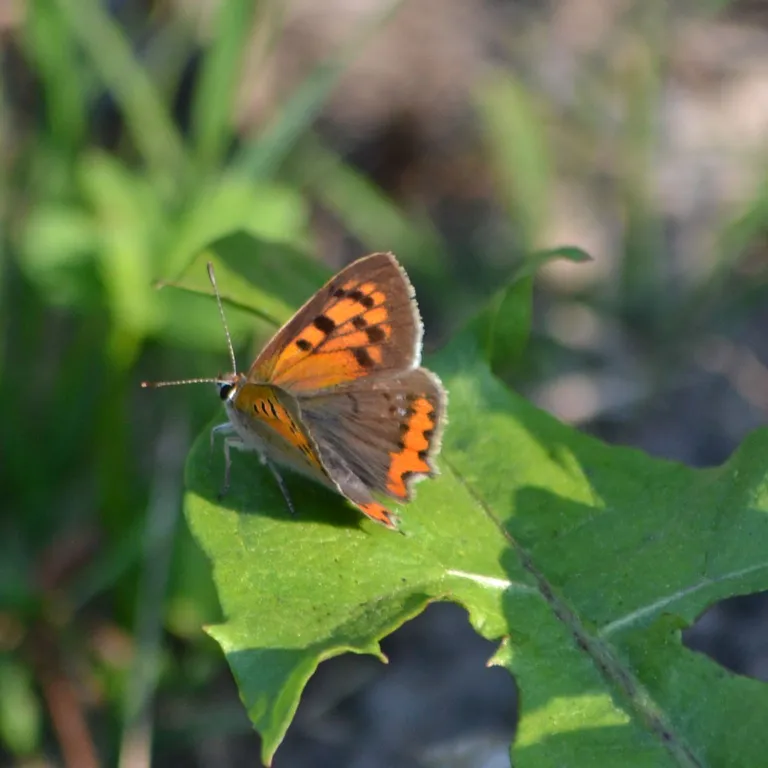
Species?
Lycaena phlaeas
